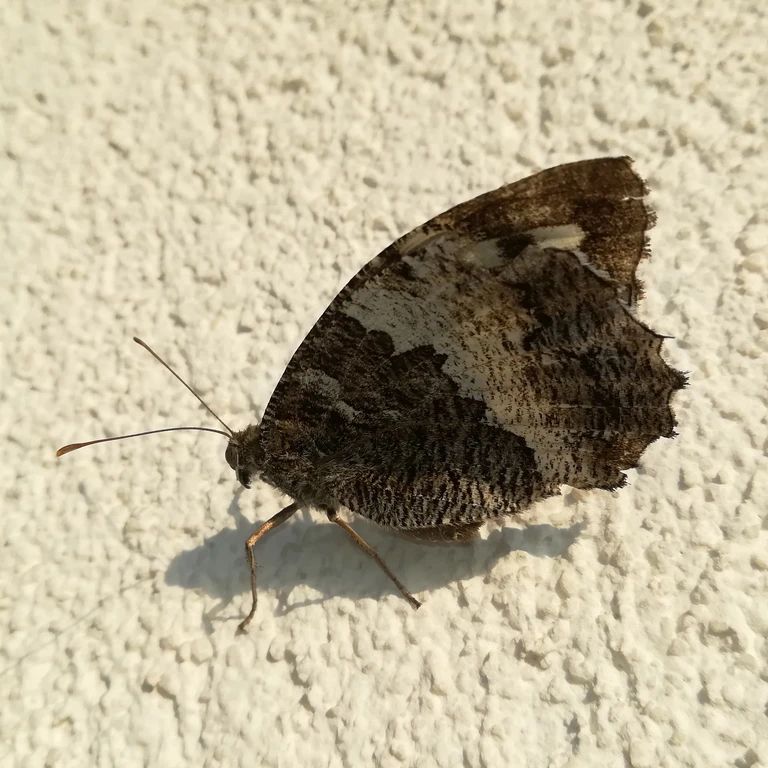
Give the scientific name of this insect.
Brintesia circe
